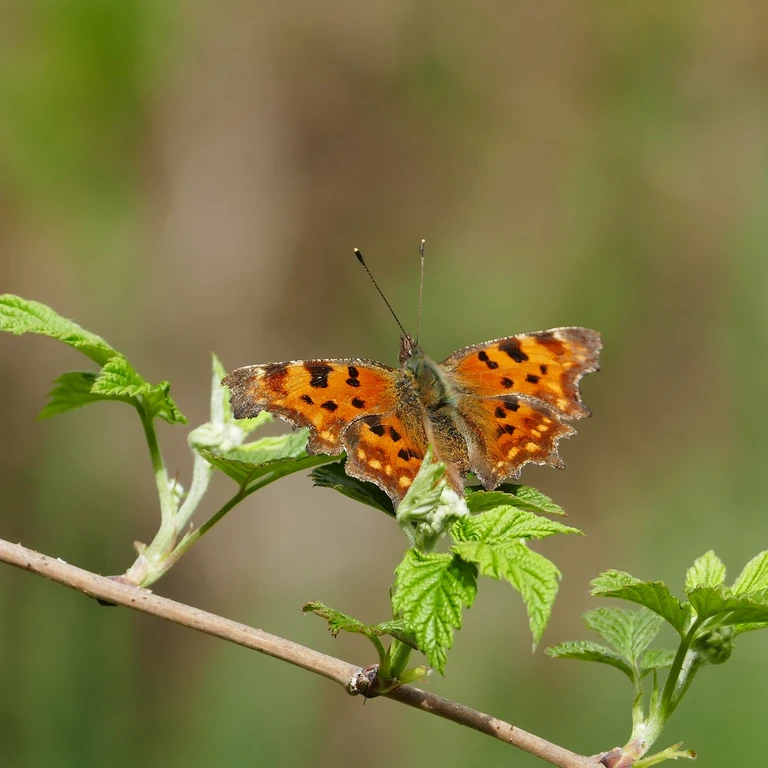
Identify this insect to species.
Polygonia c-album
